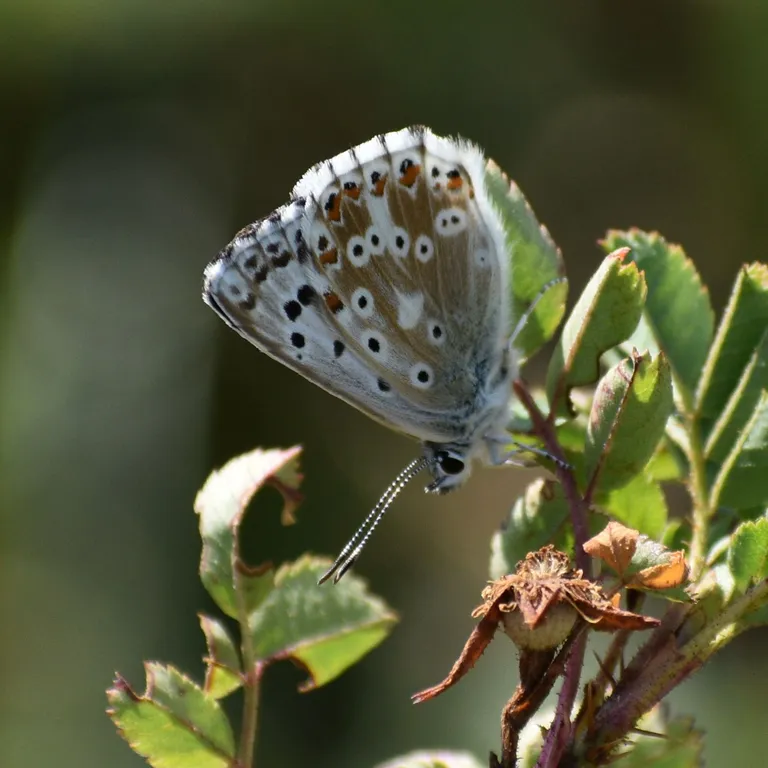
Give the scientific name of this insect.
Lysandra coridon
